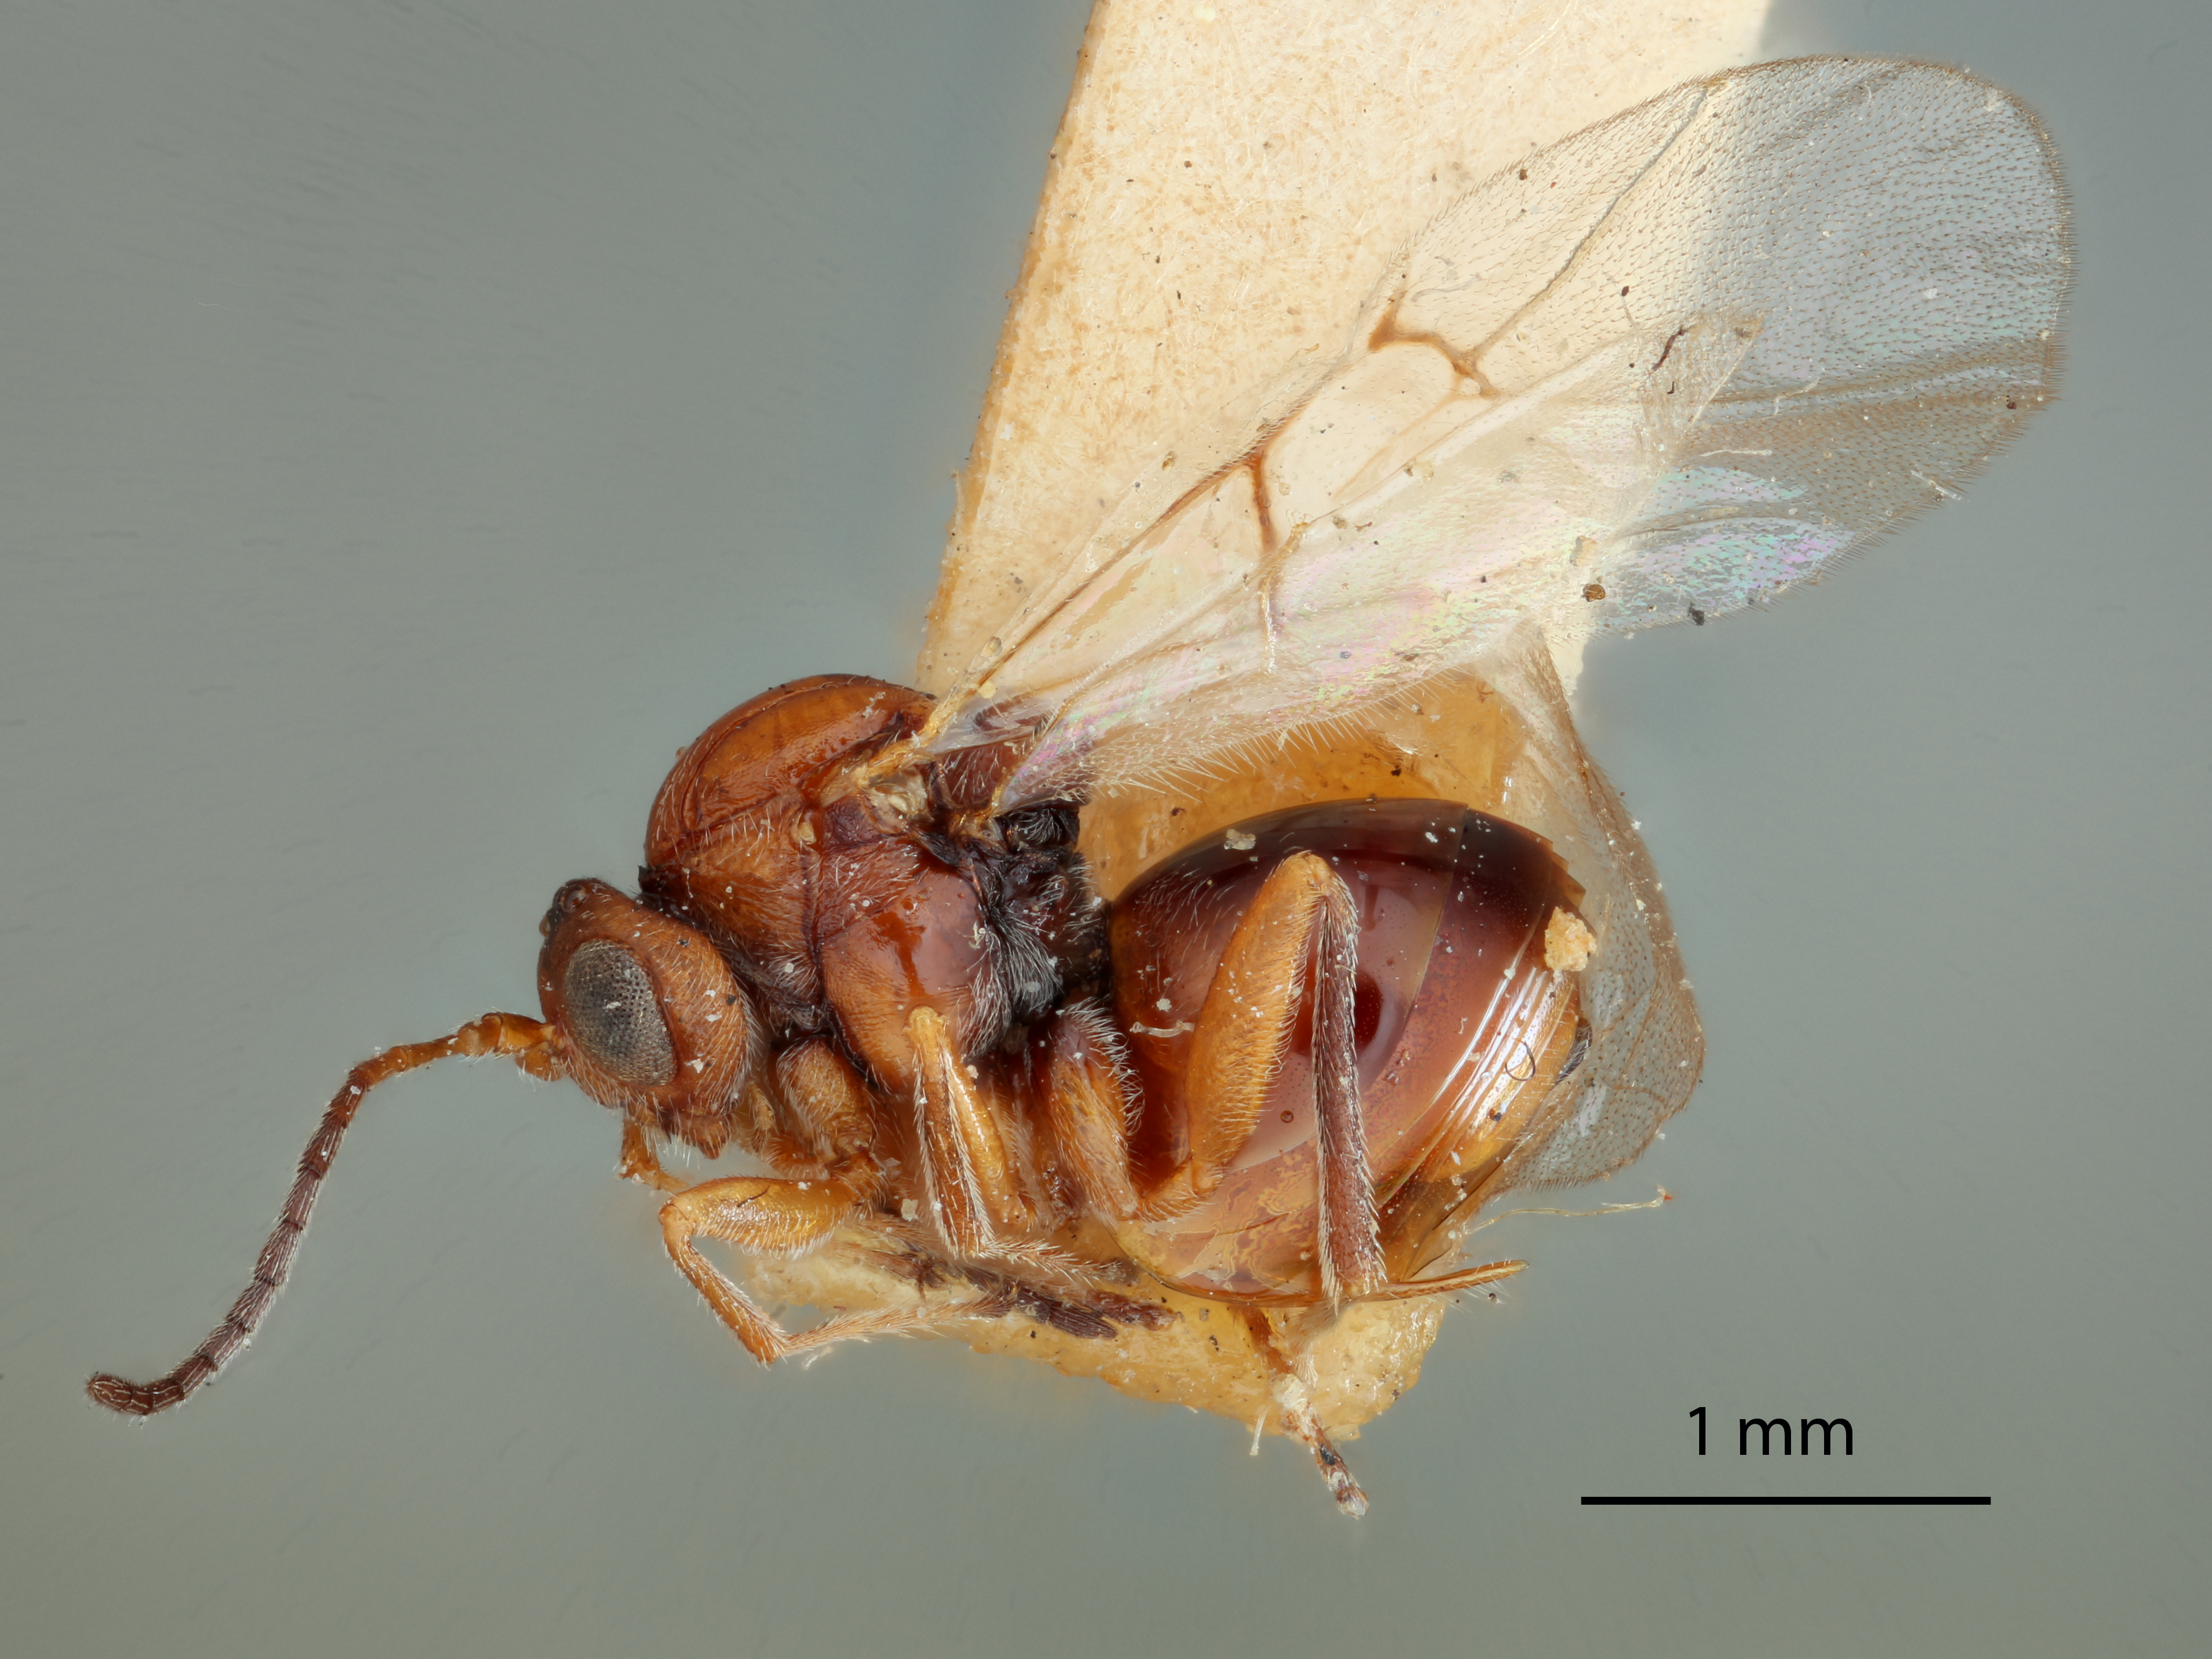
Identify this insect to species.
Andricus infuscatus
